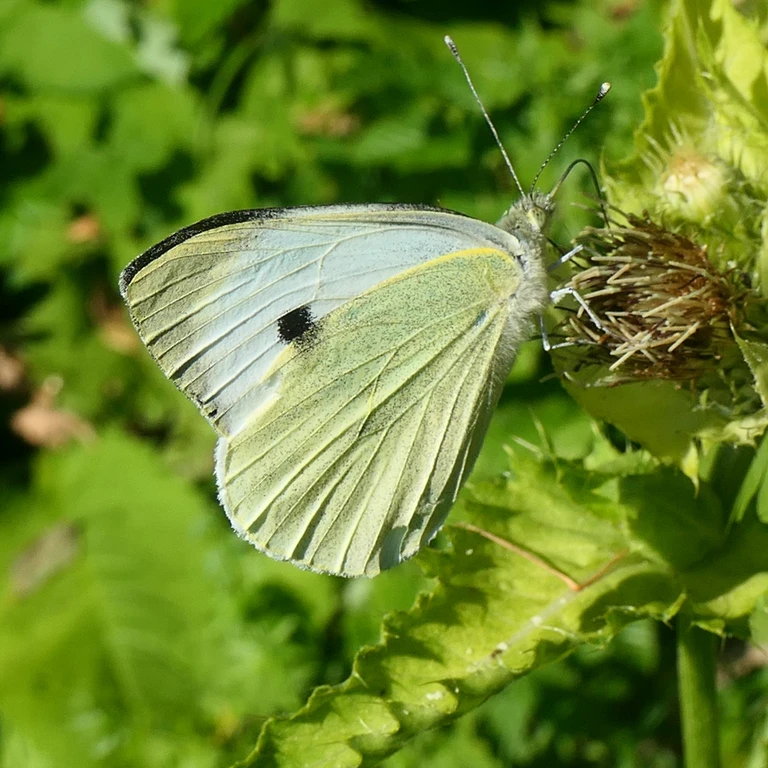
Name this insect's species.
Pieris brassicae
